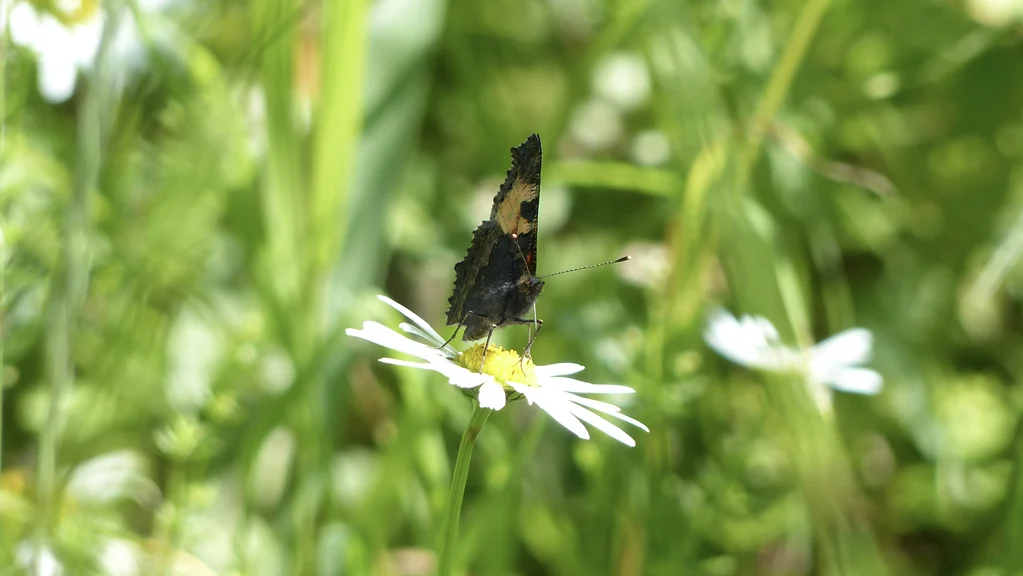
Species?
Aglais urticae
